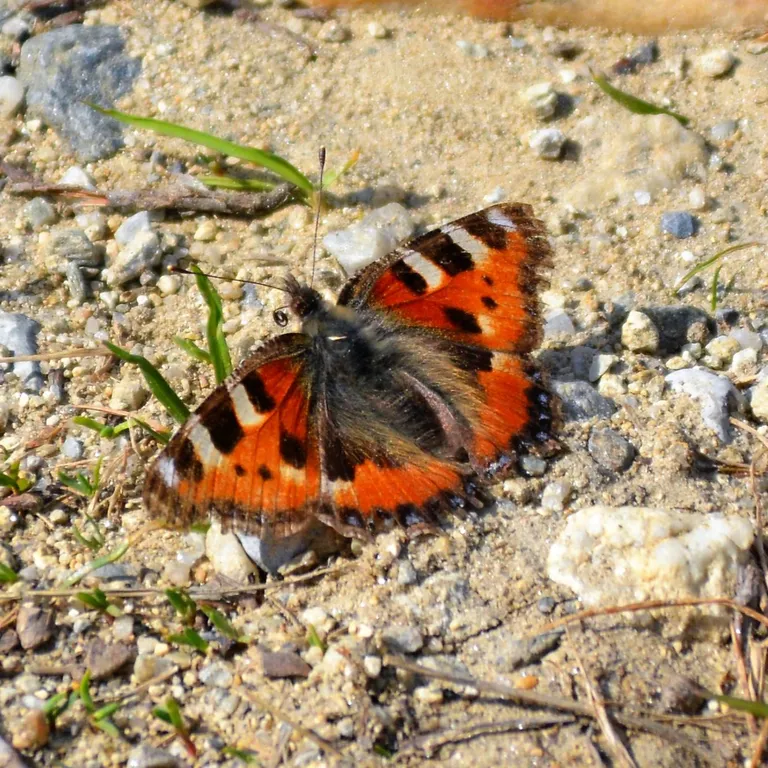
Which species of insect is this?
Aglais urticae
